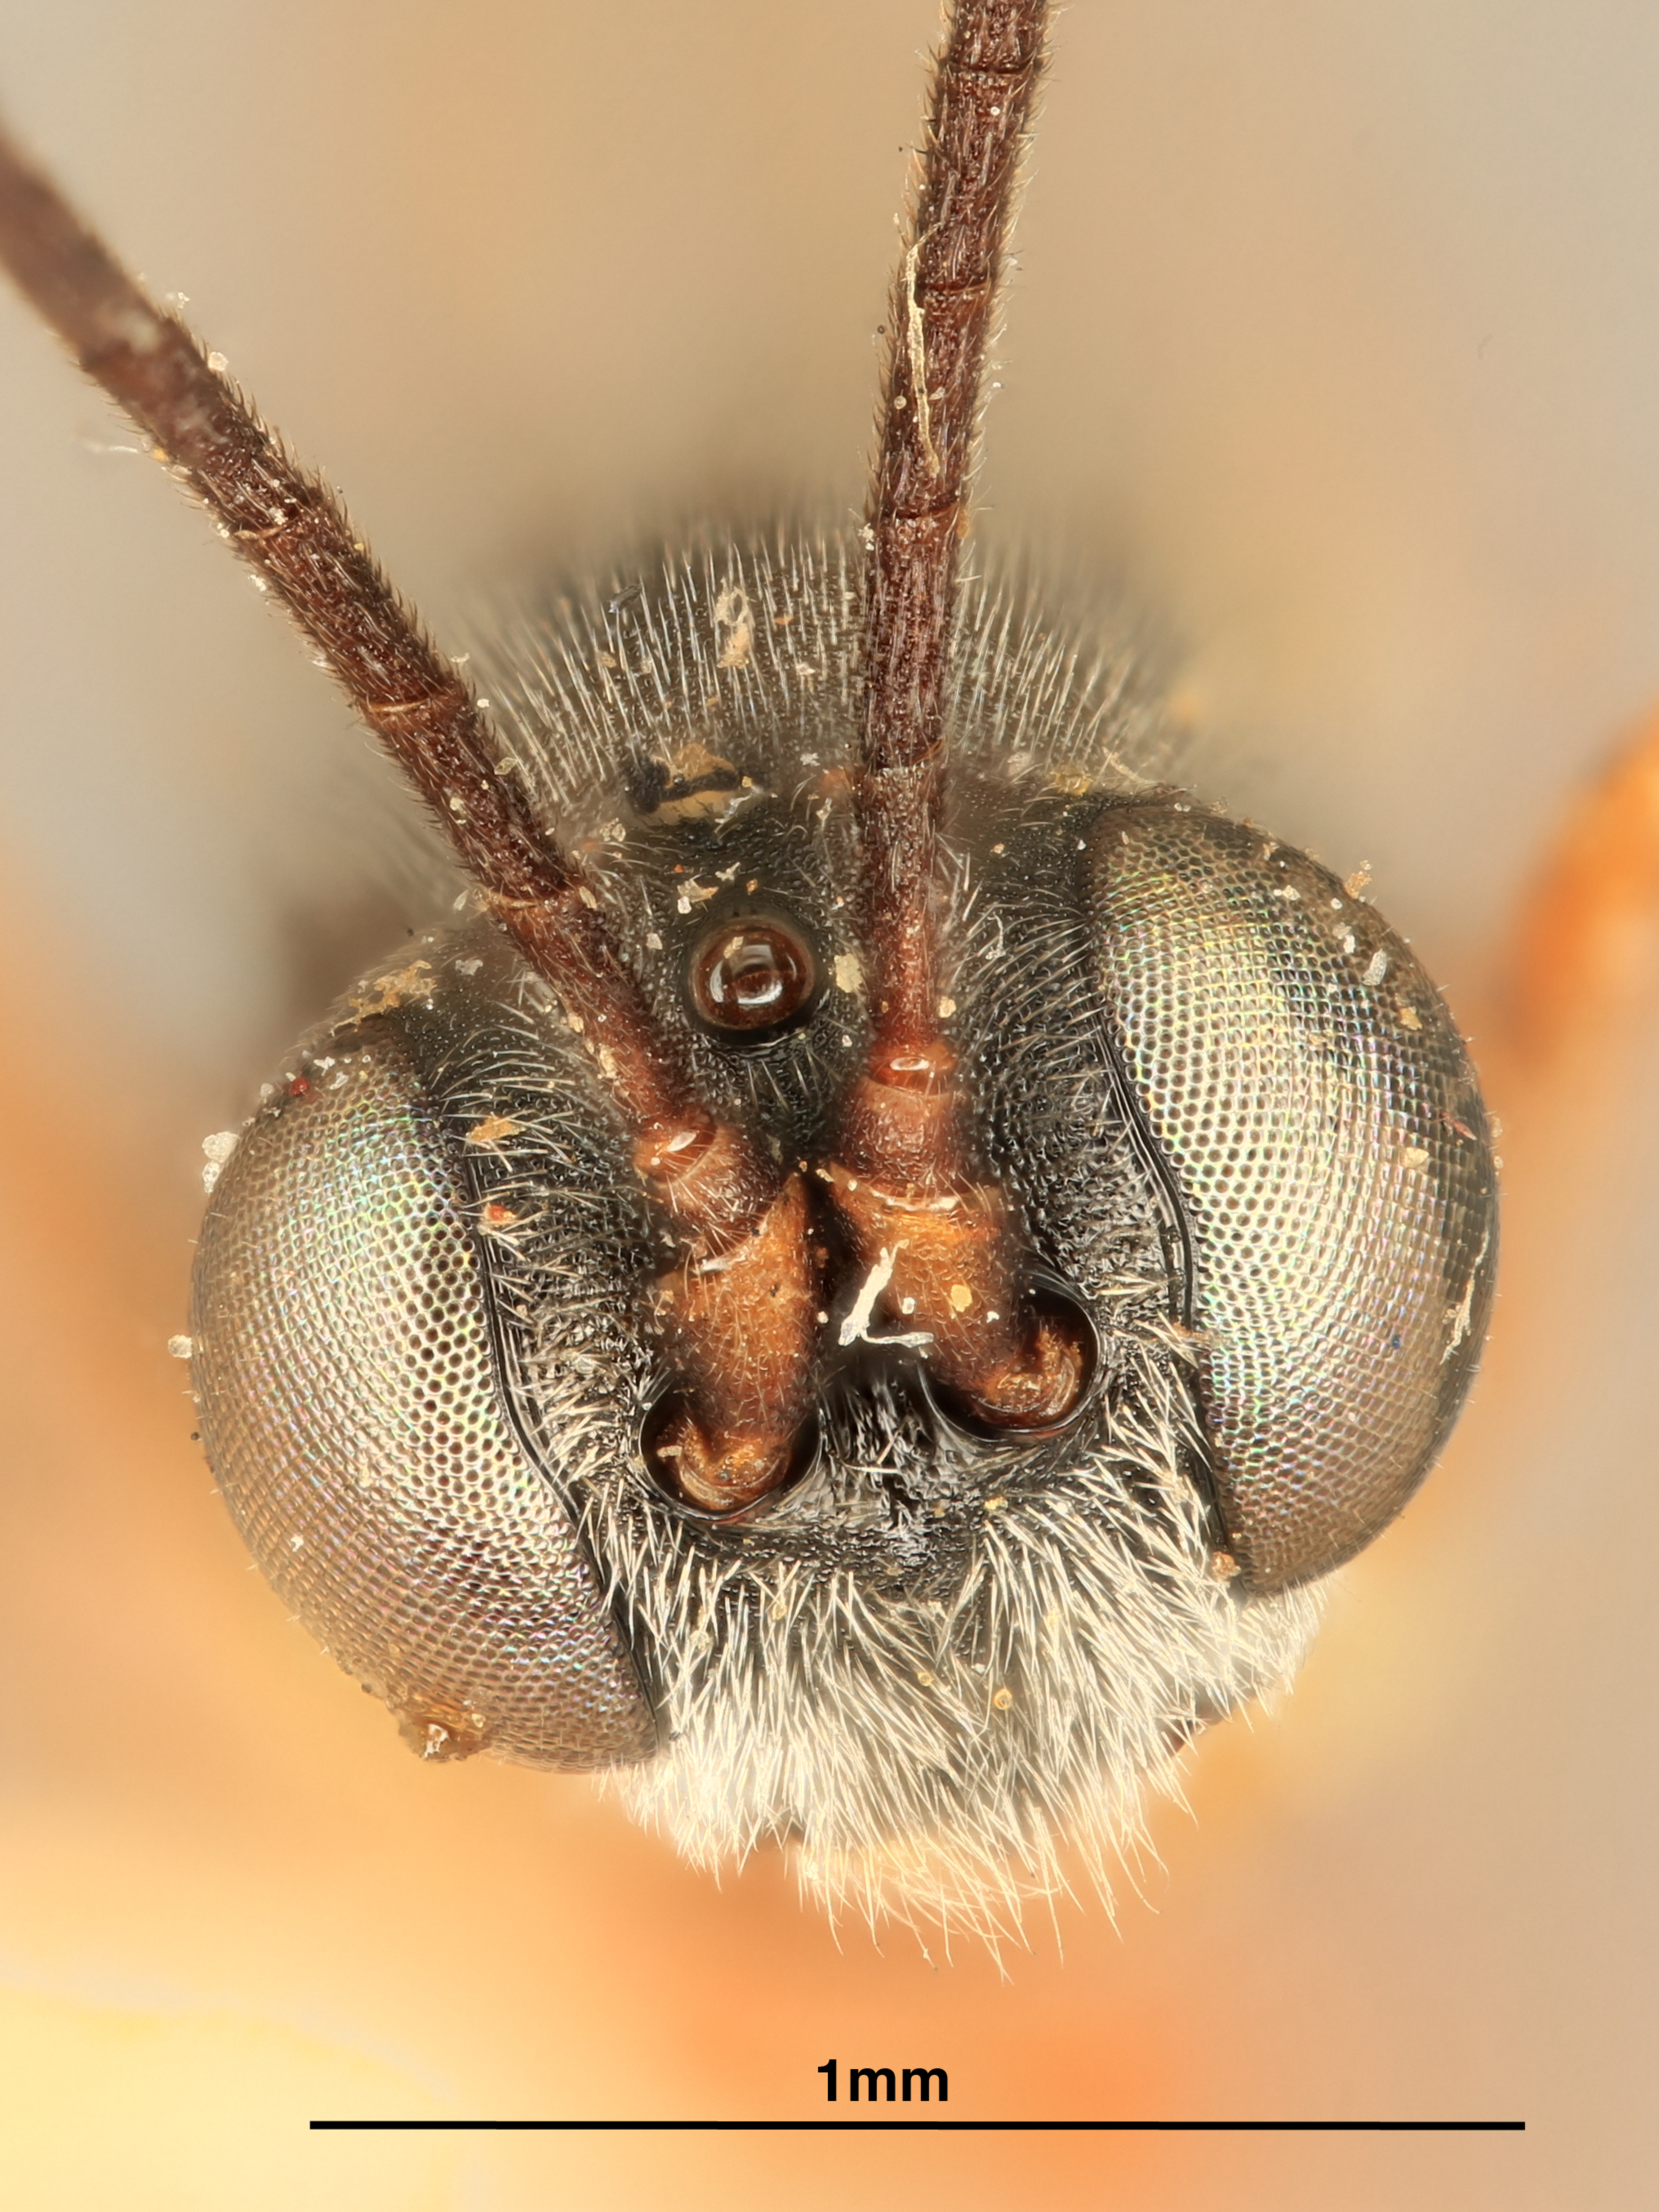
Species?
Limnerium prodeniae
